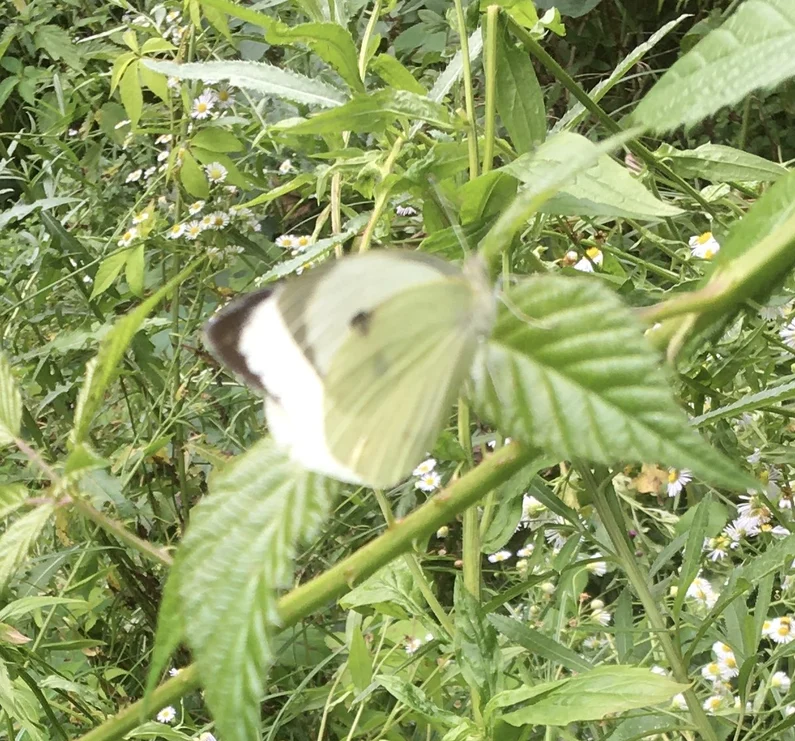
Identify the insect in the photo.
Pieris brassicae
